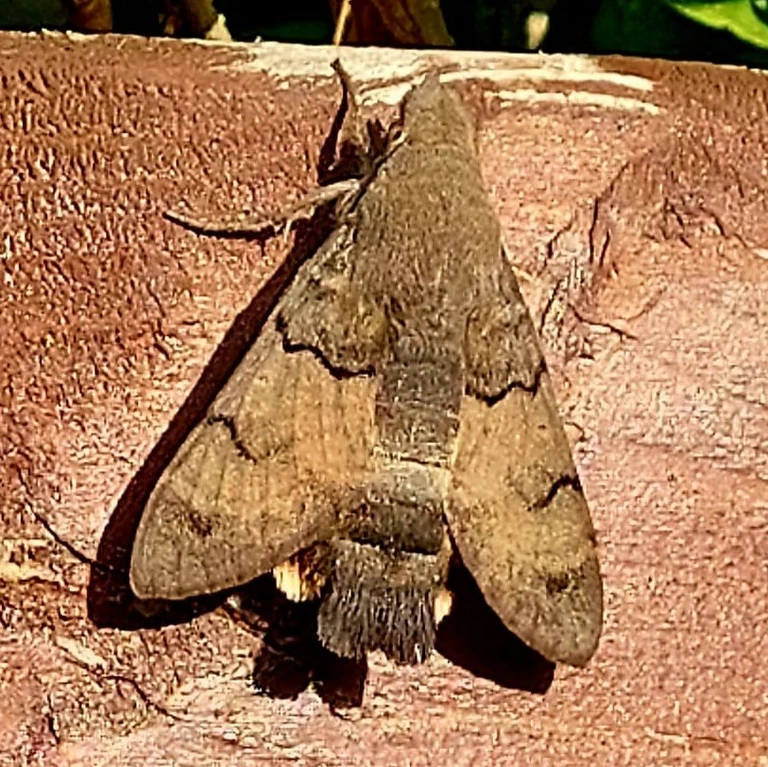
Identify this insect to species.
Macroglossum stellatarum
